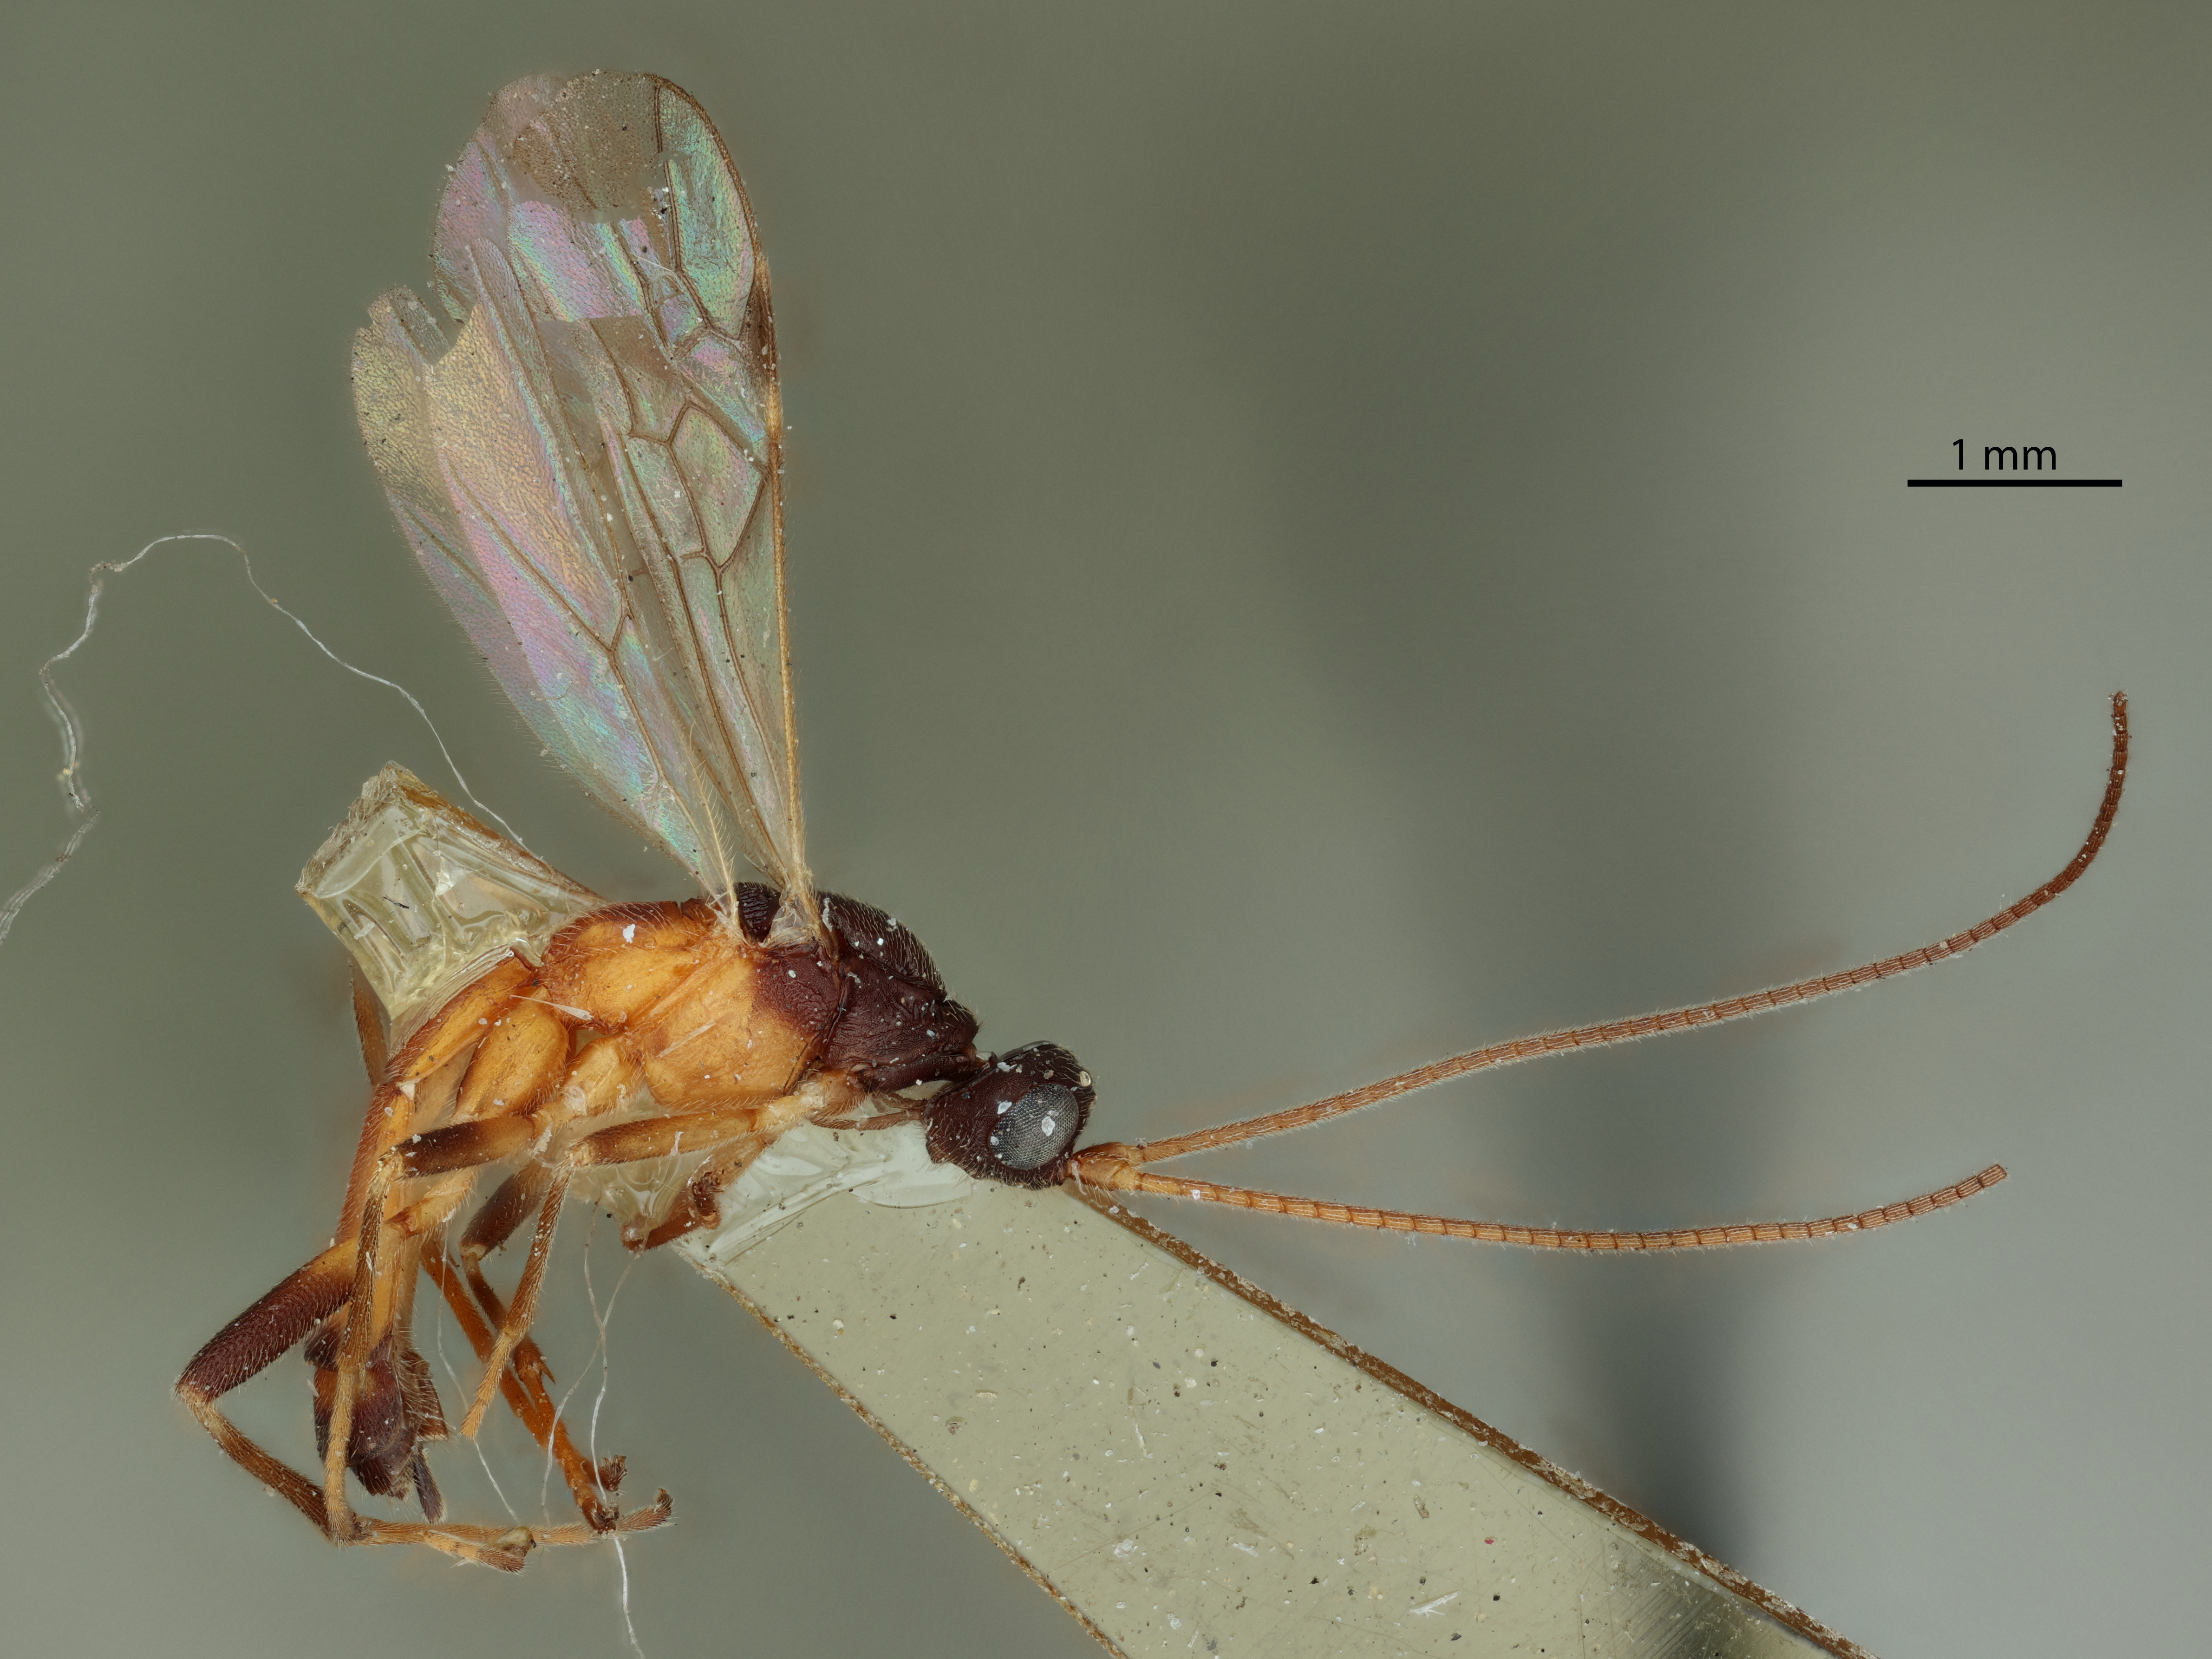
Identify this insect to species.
Rogas granulatus
